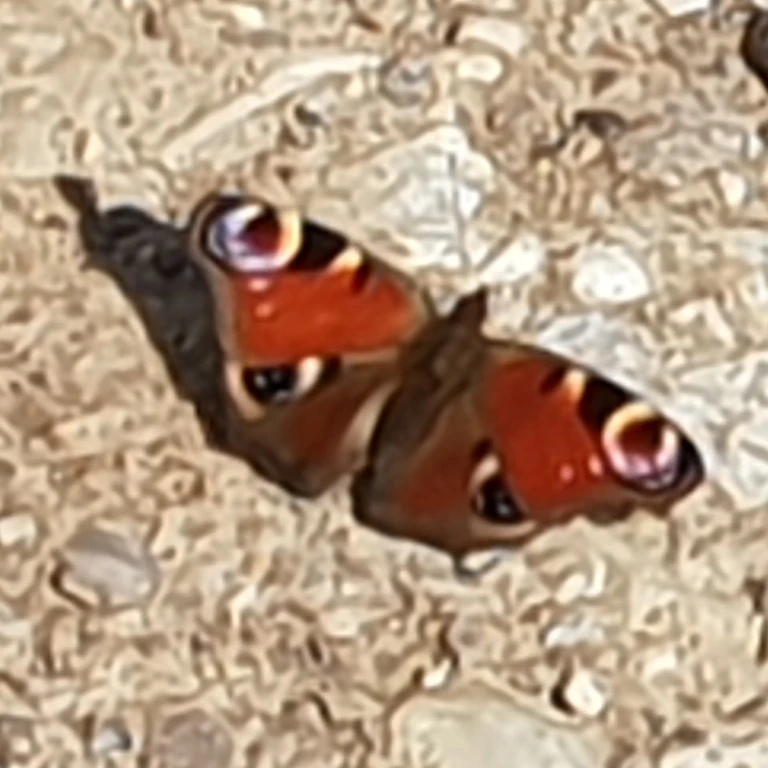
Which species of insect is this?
Aglais io
